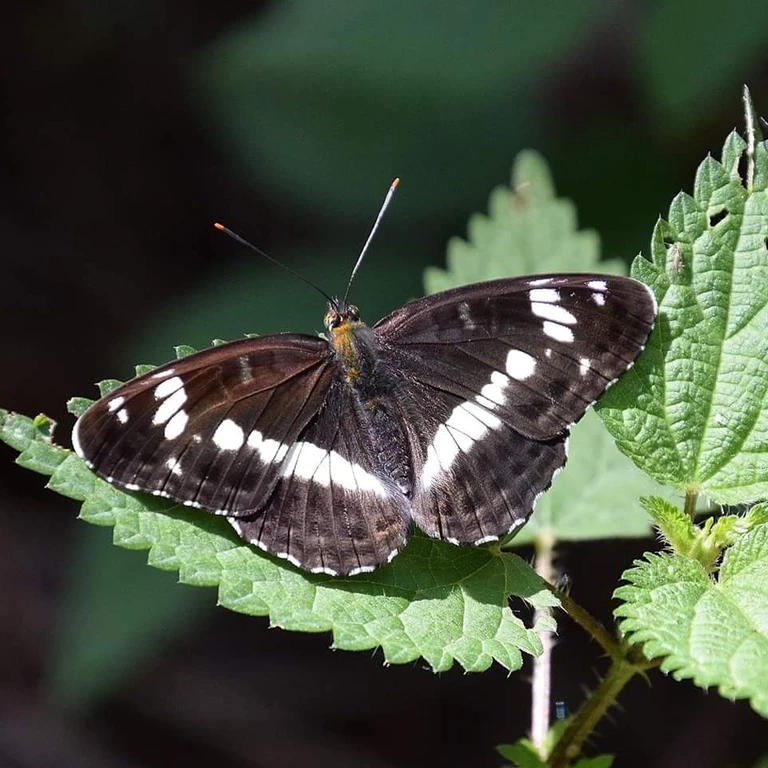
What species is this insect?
Limenitis camilla (also Ladoga camilla)
